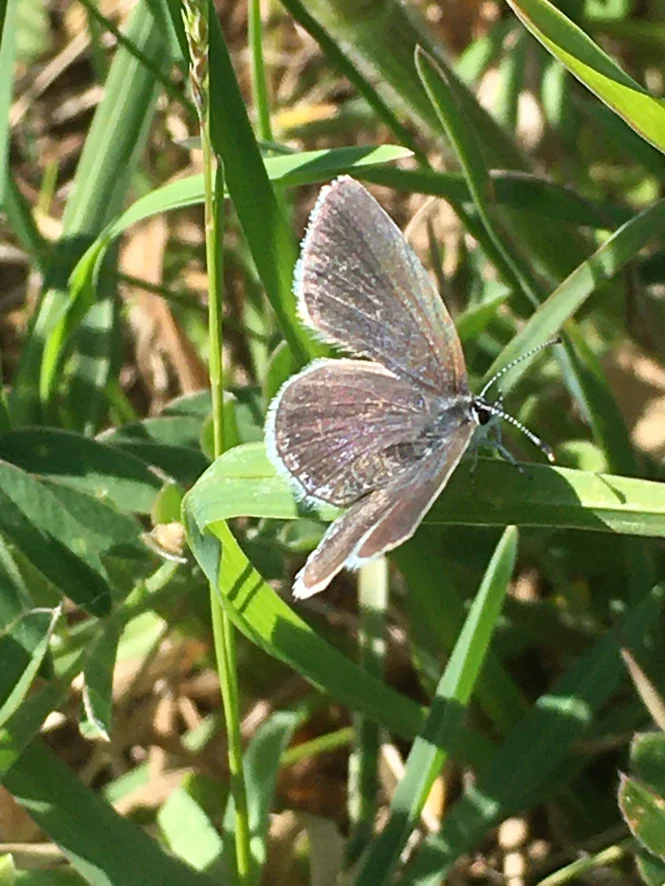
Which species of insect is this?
Cupido argiades (also Elkalyce argiades)
